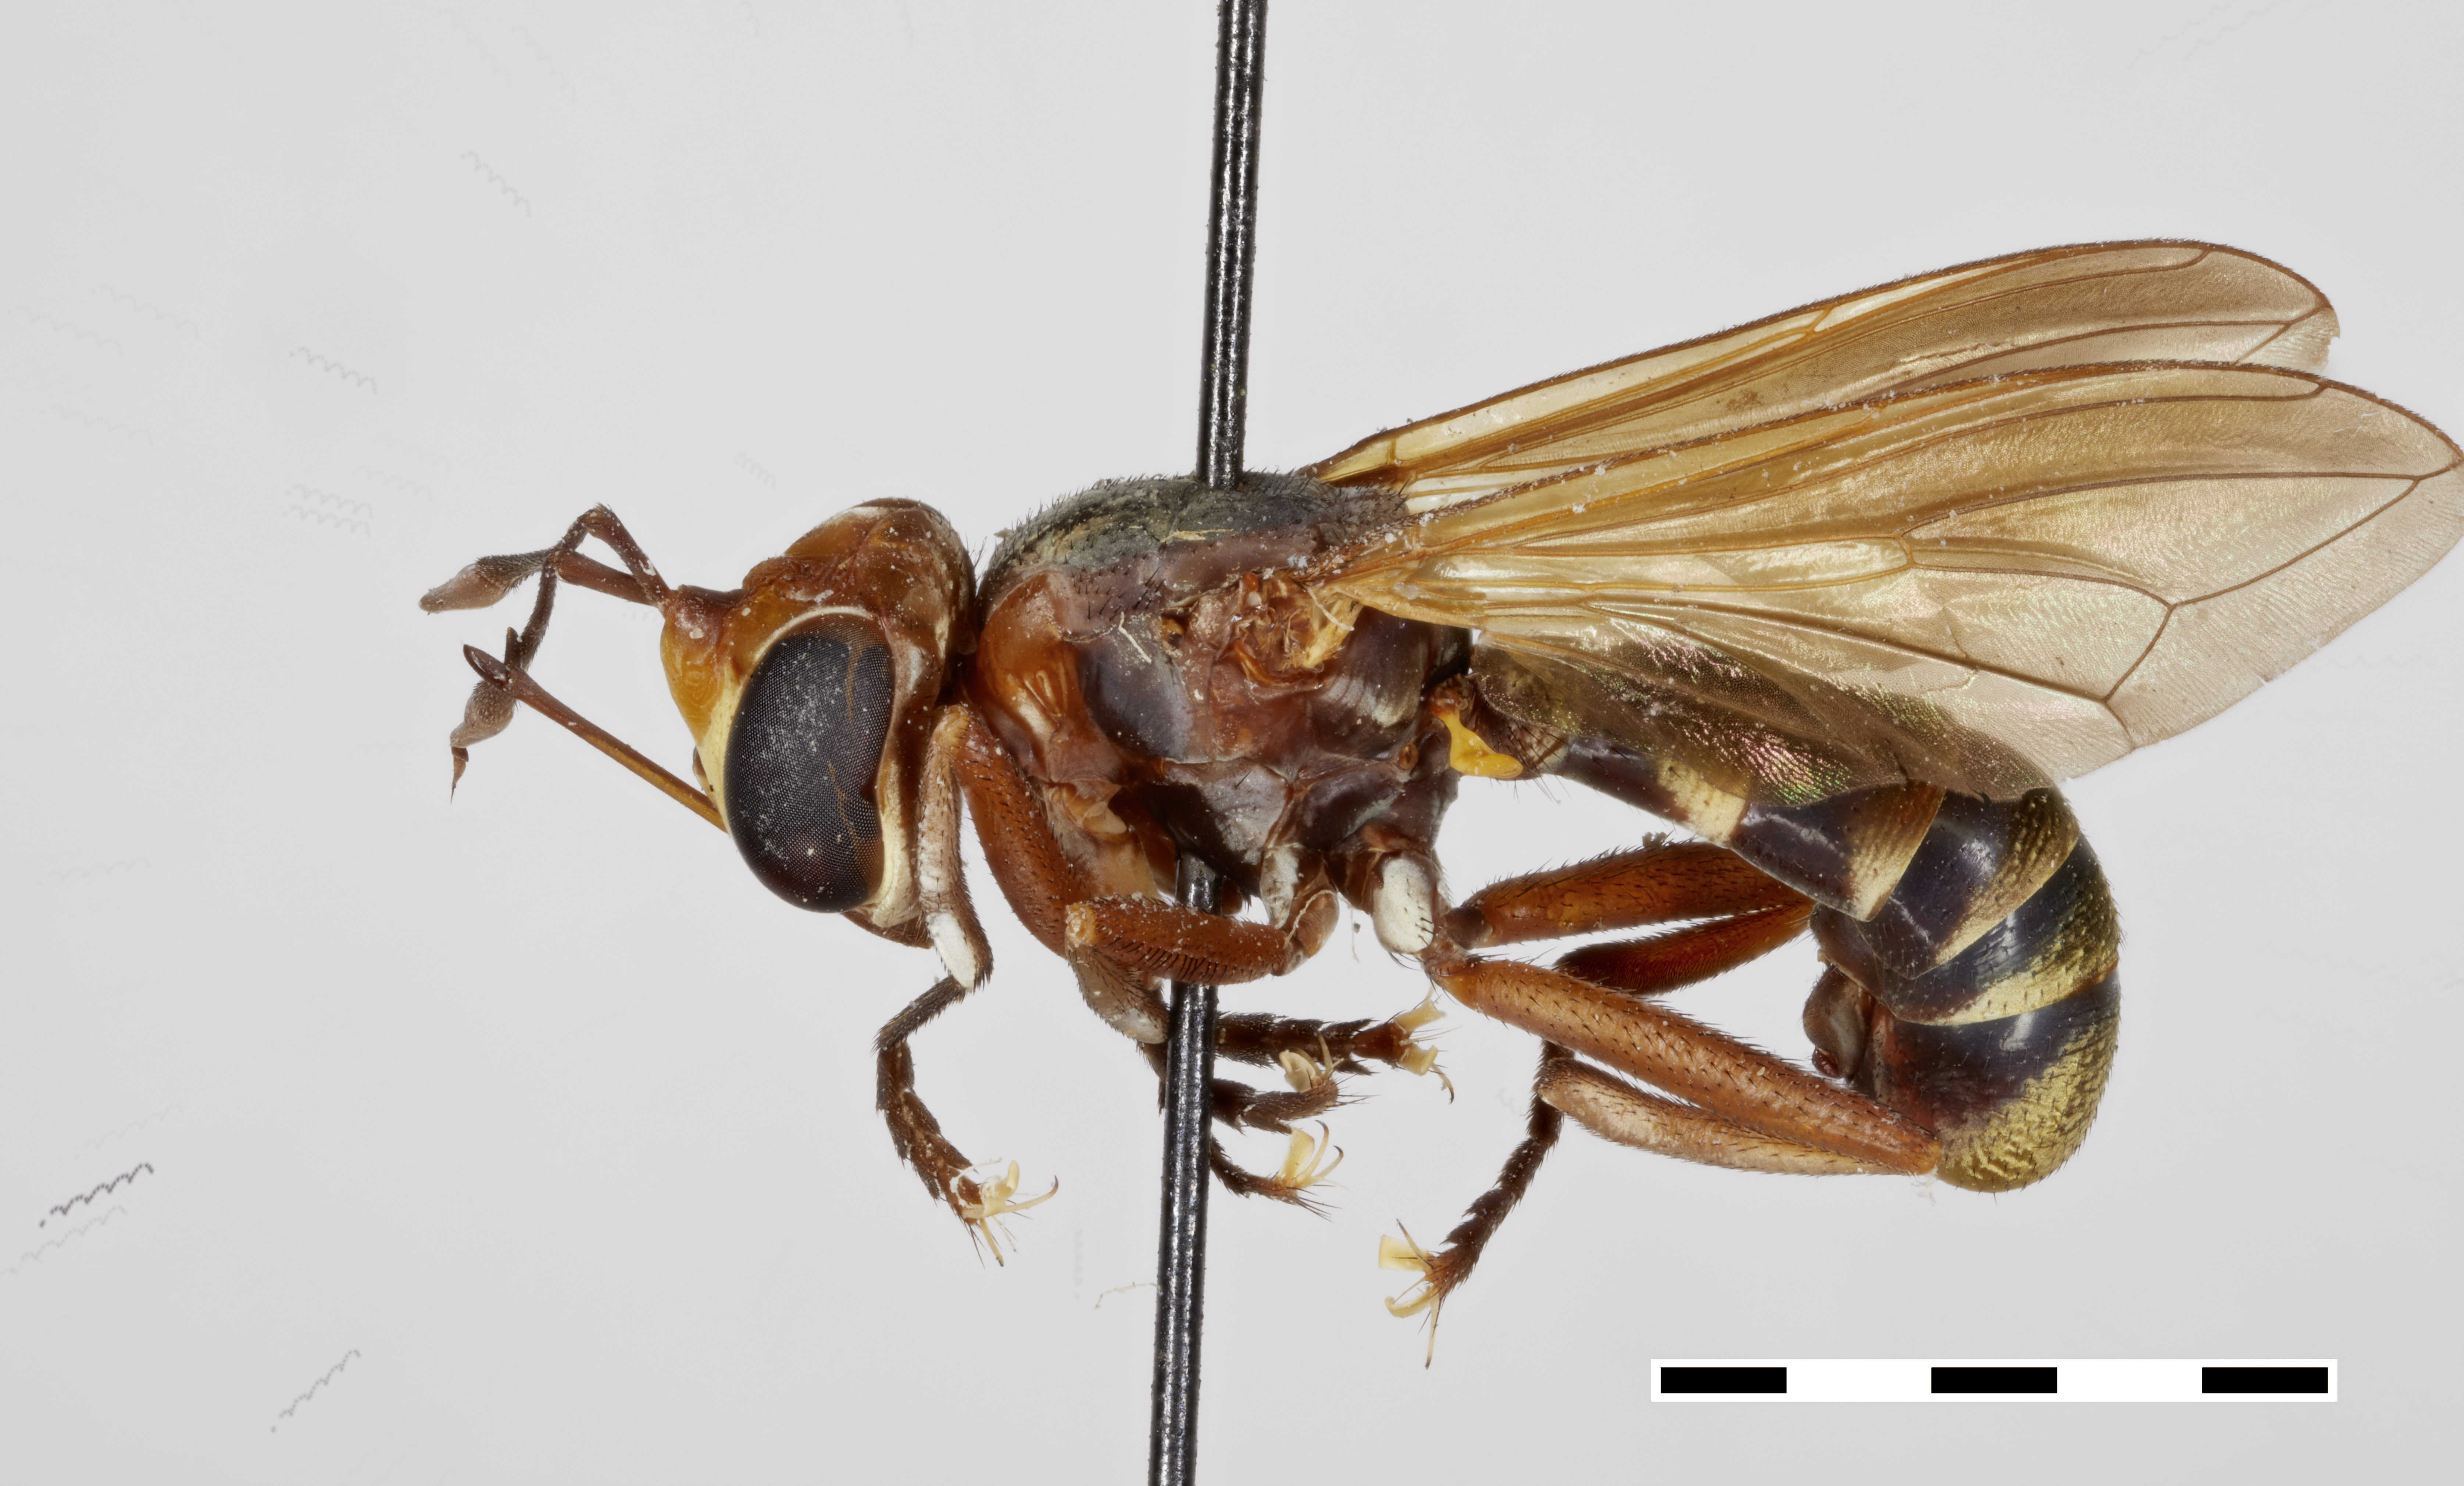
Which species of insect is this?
Conops rufomaculatus
